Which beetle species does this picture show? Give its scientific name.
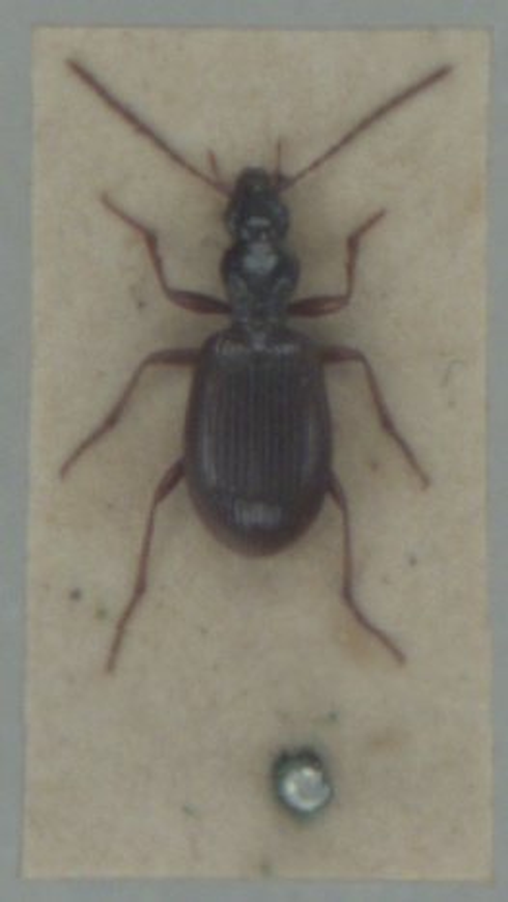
Oxypselaphus obscurus
